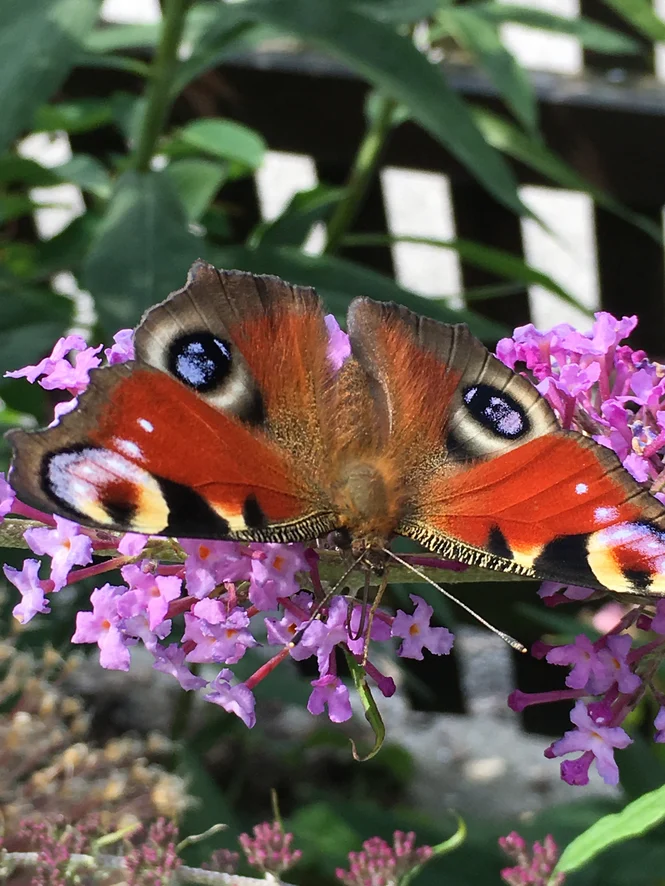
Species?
Aglais io
